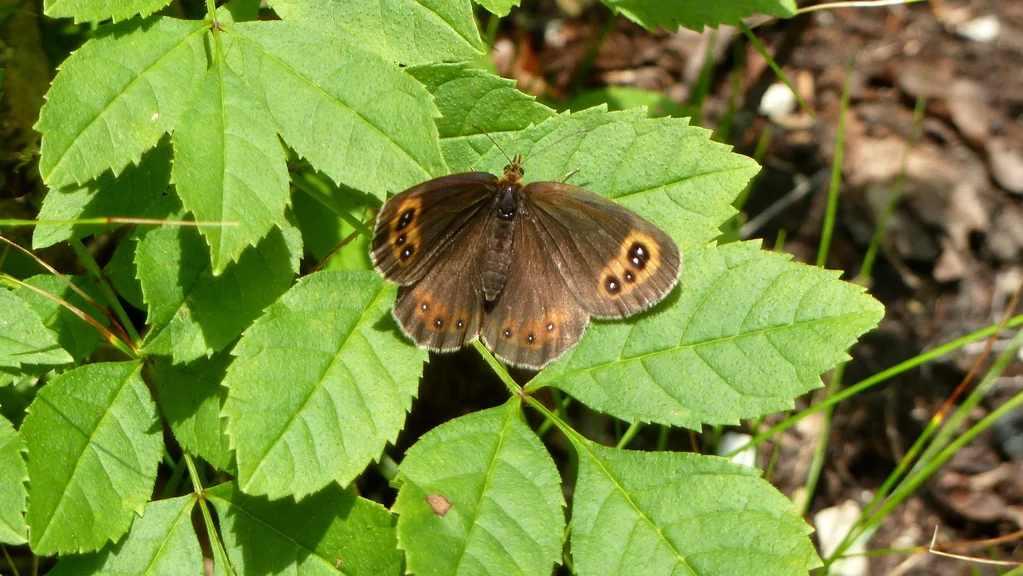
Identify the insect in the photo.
Erebia aethiops
